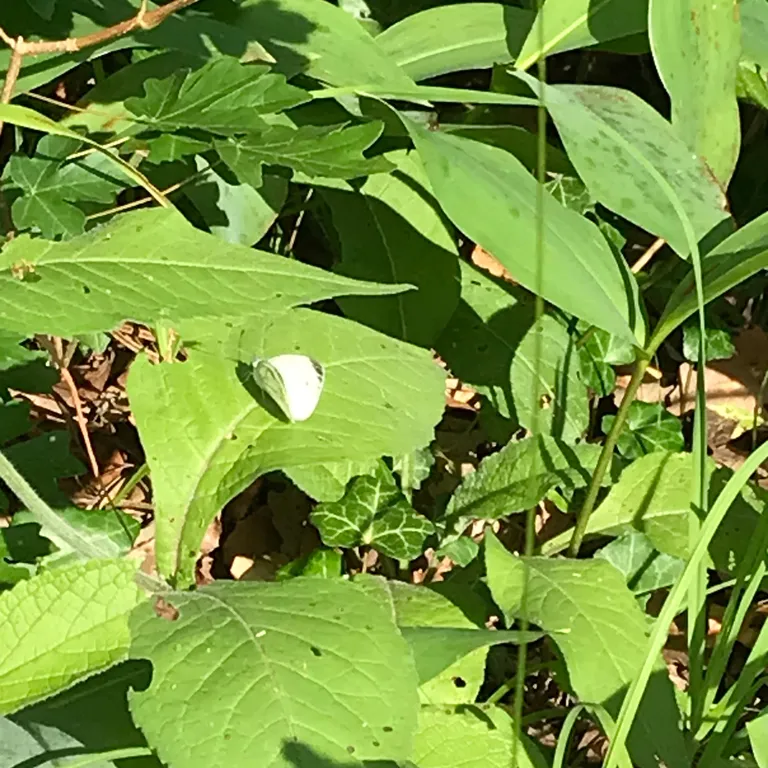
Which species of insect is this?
Pieris napi
